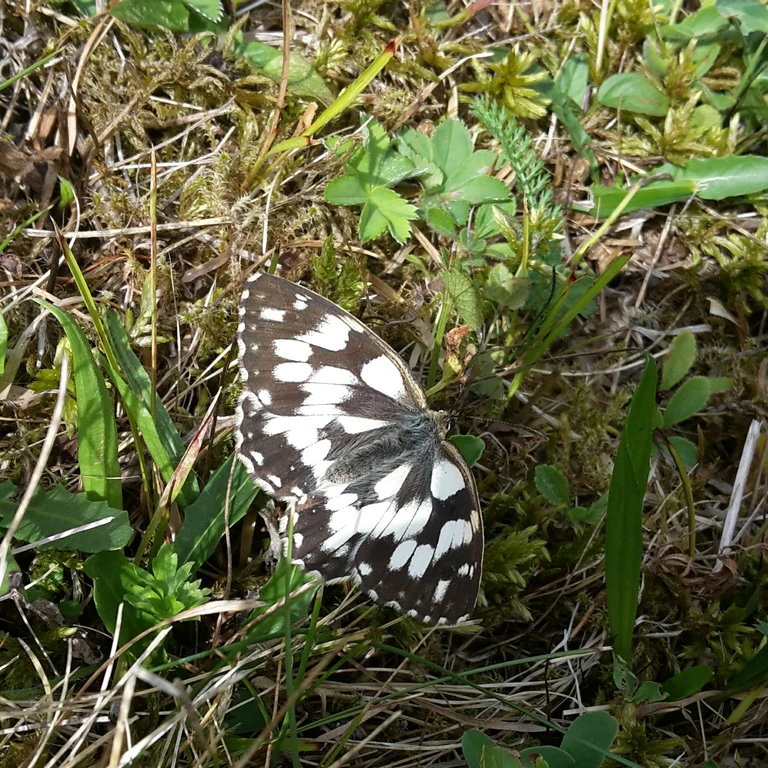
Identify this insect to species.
Melanargia galathea
